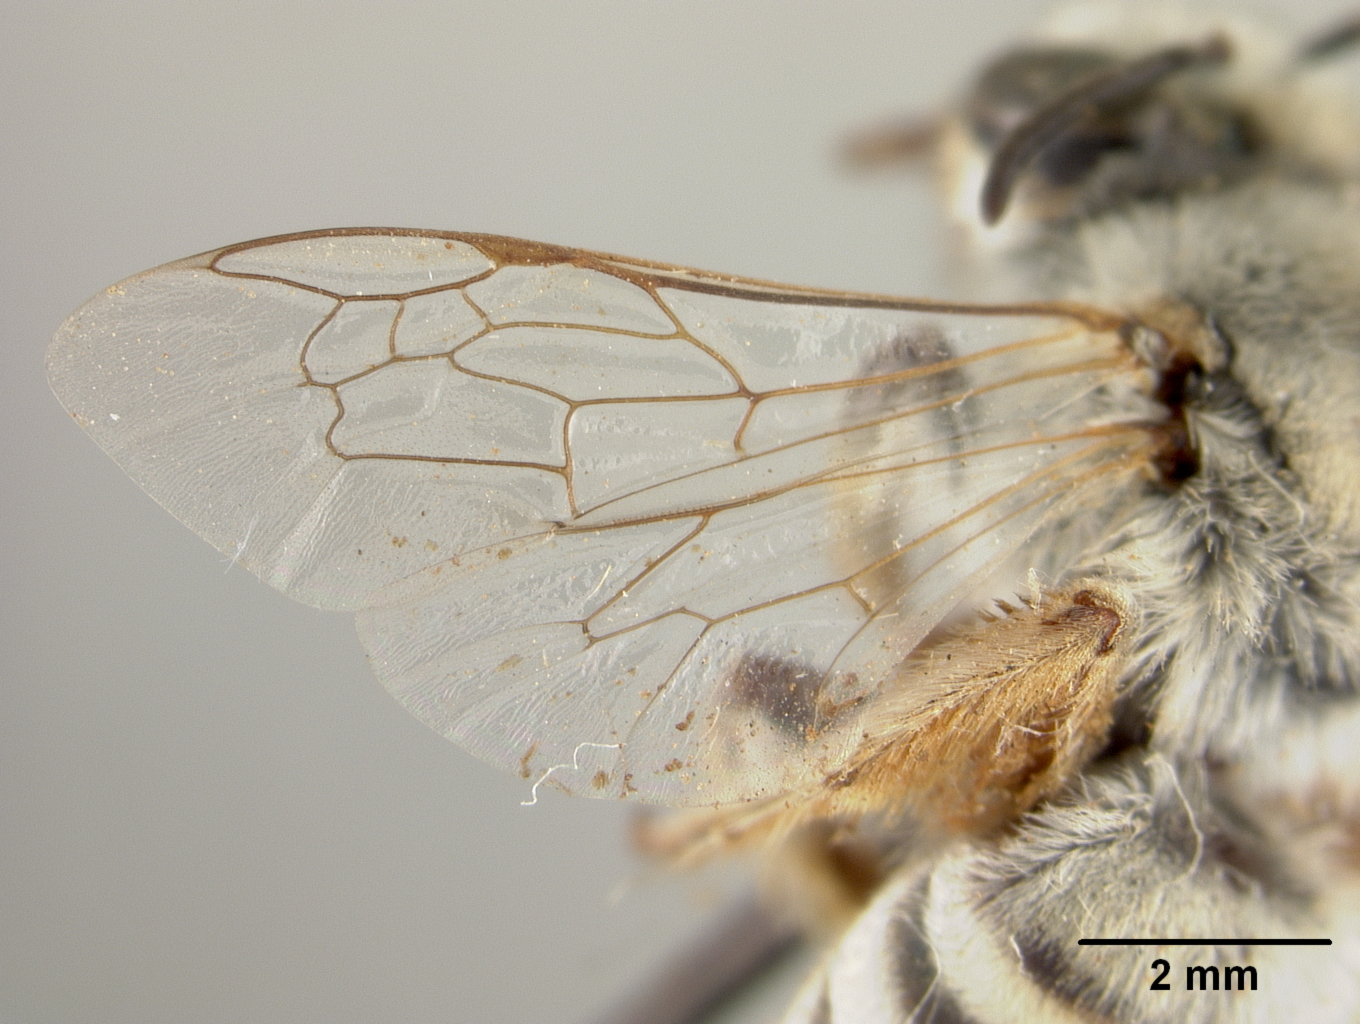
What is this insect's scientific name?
Colletes deesensis
